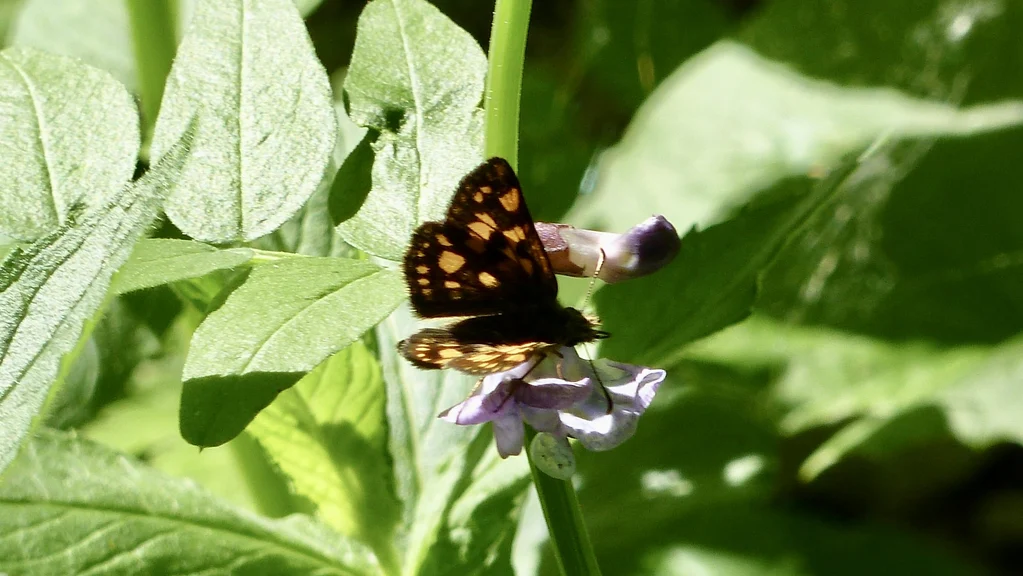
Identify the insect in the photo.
Carterocephalus palaemon
